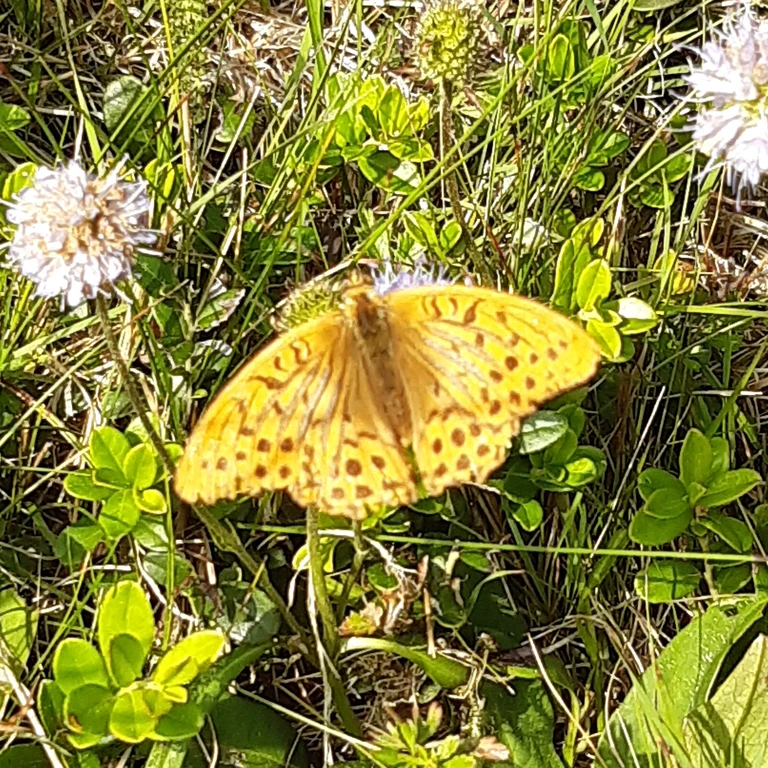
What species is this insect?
Argynnis paphia
